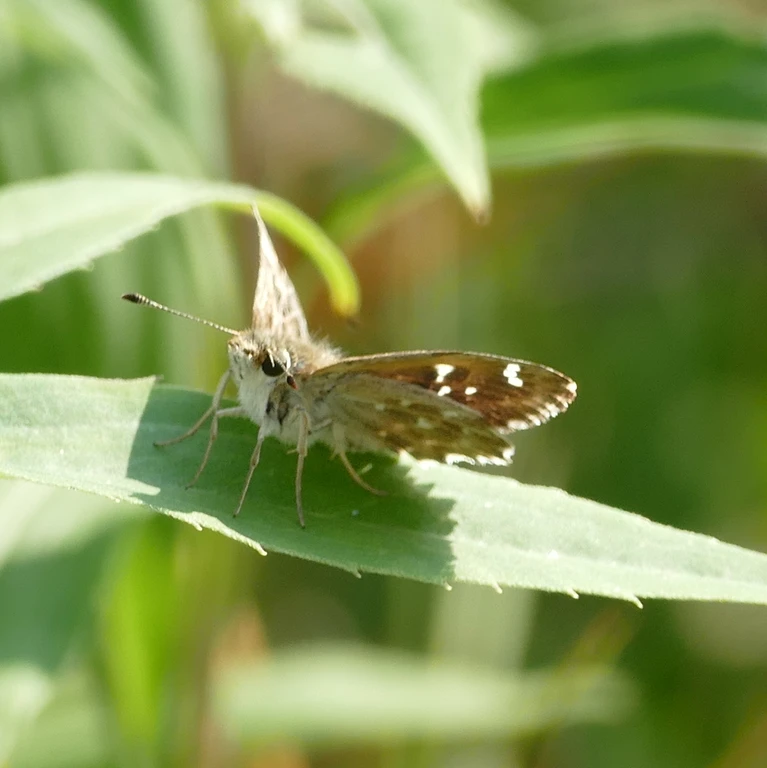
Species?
Carcharodus alceae
